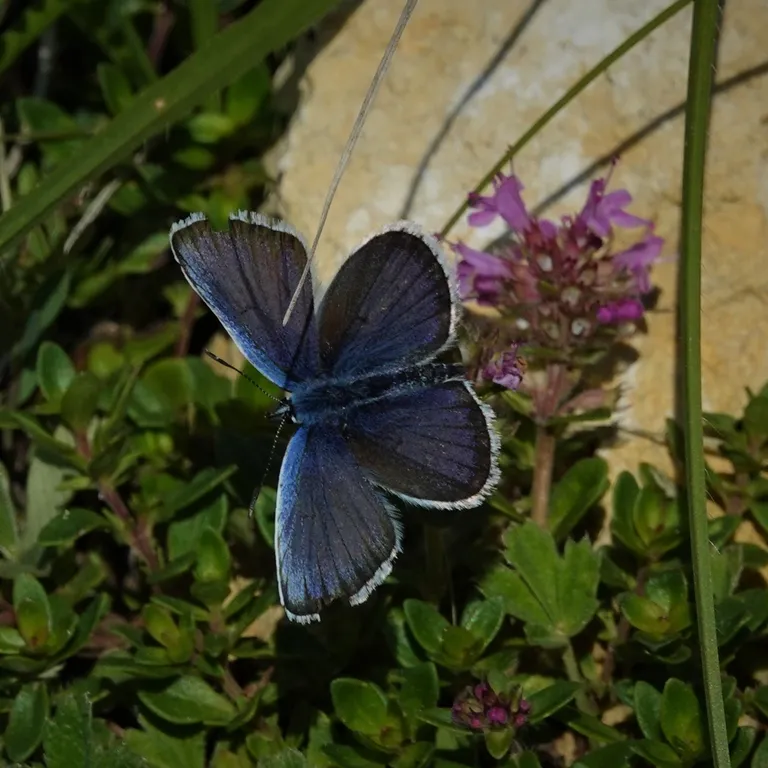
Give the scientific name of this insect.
Plebejus argus
